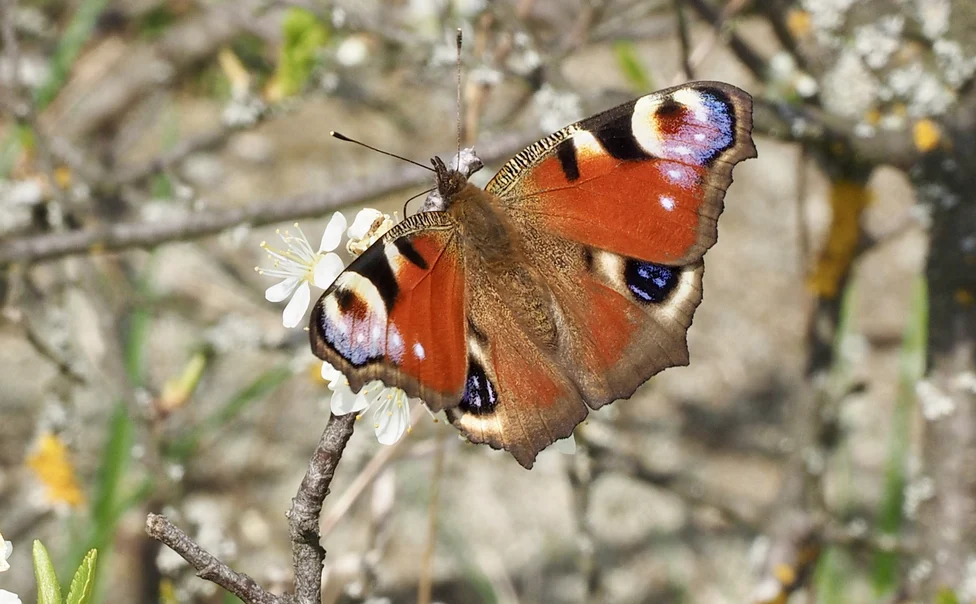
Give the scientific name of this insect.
Aglais io
